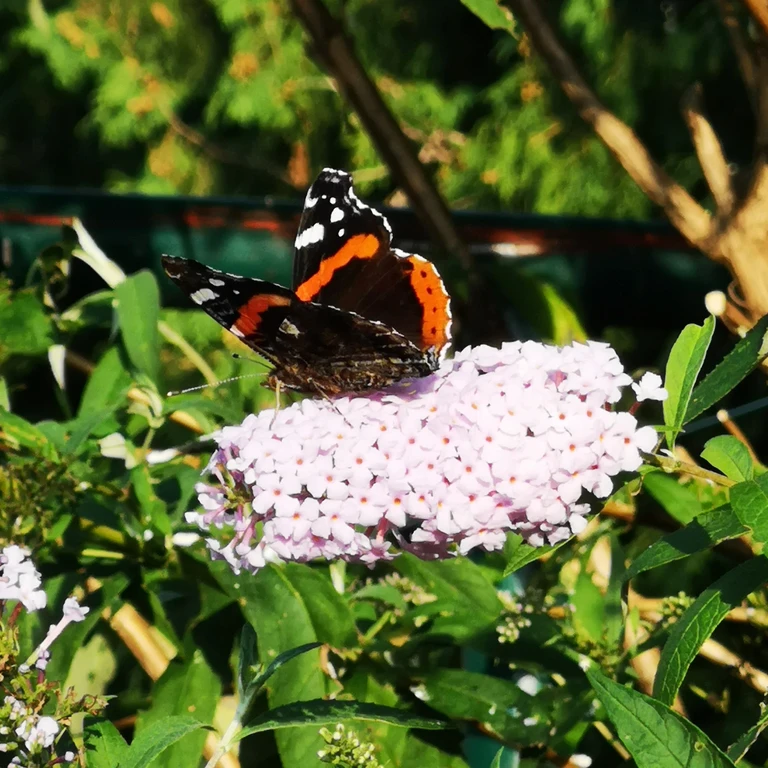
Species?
Vanessa atalanta
